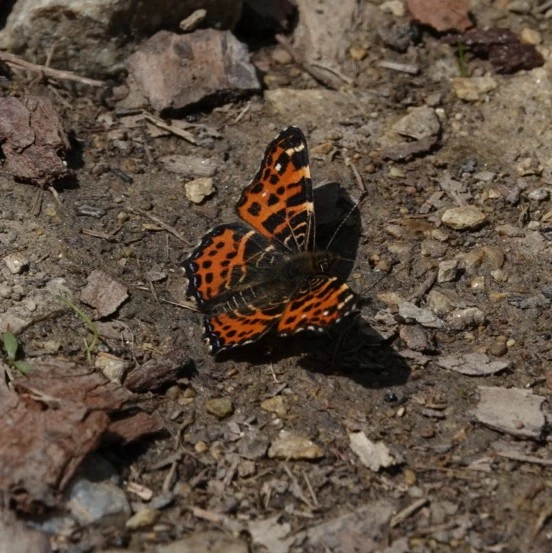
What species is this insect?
Araschnia levana
